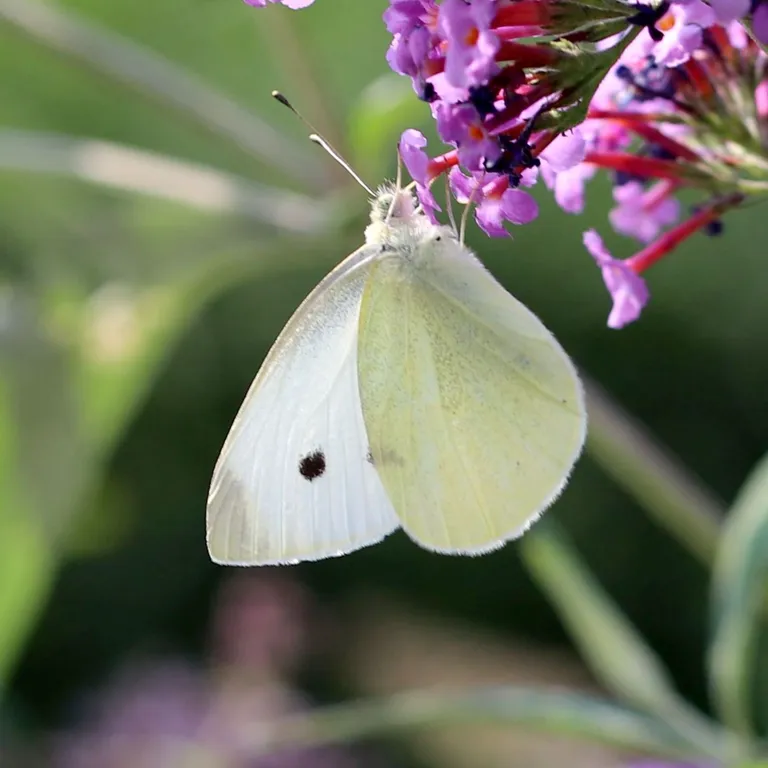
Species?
Pieris rapae
